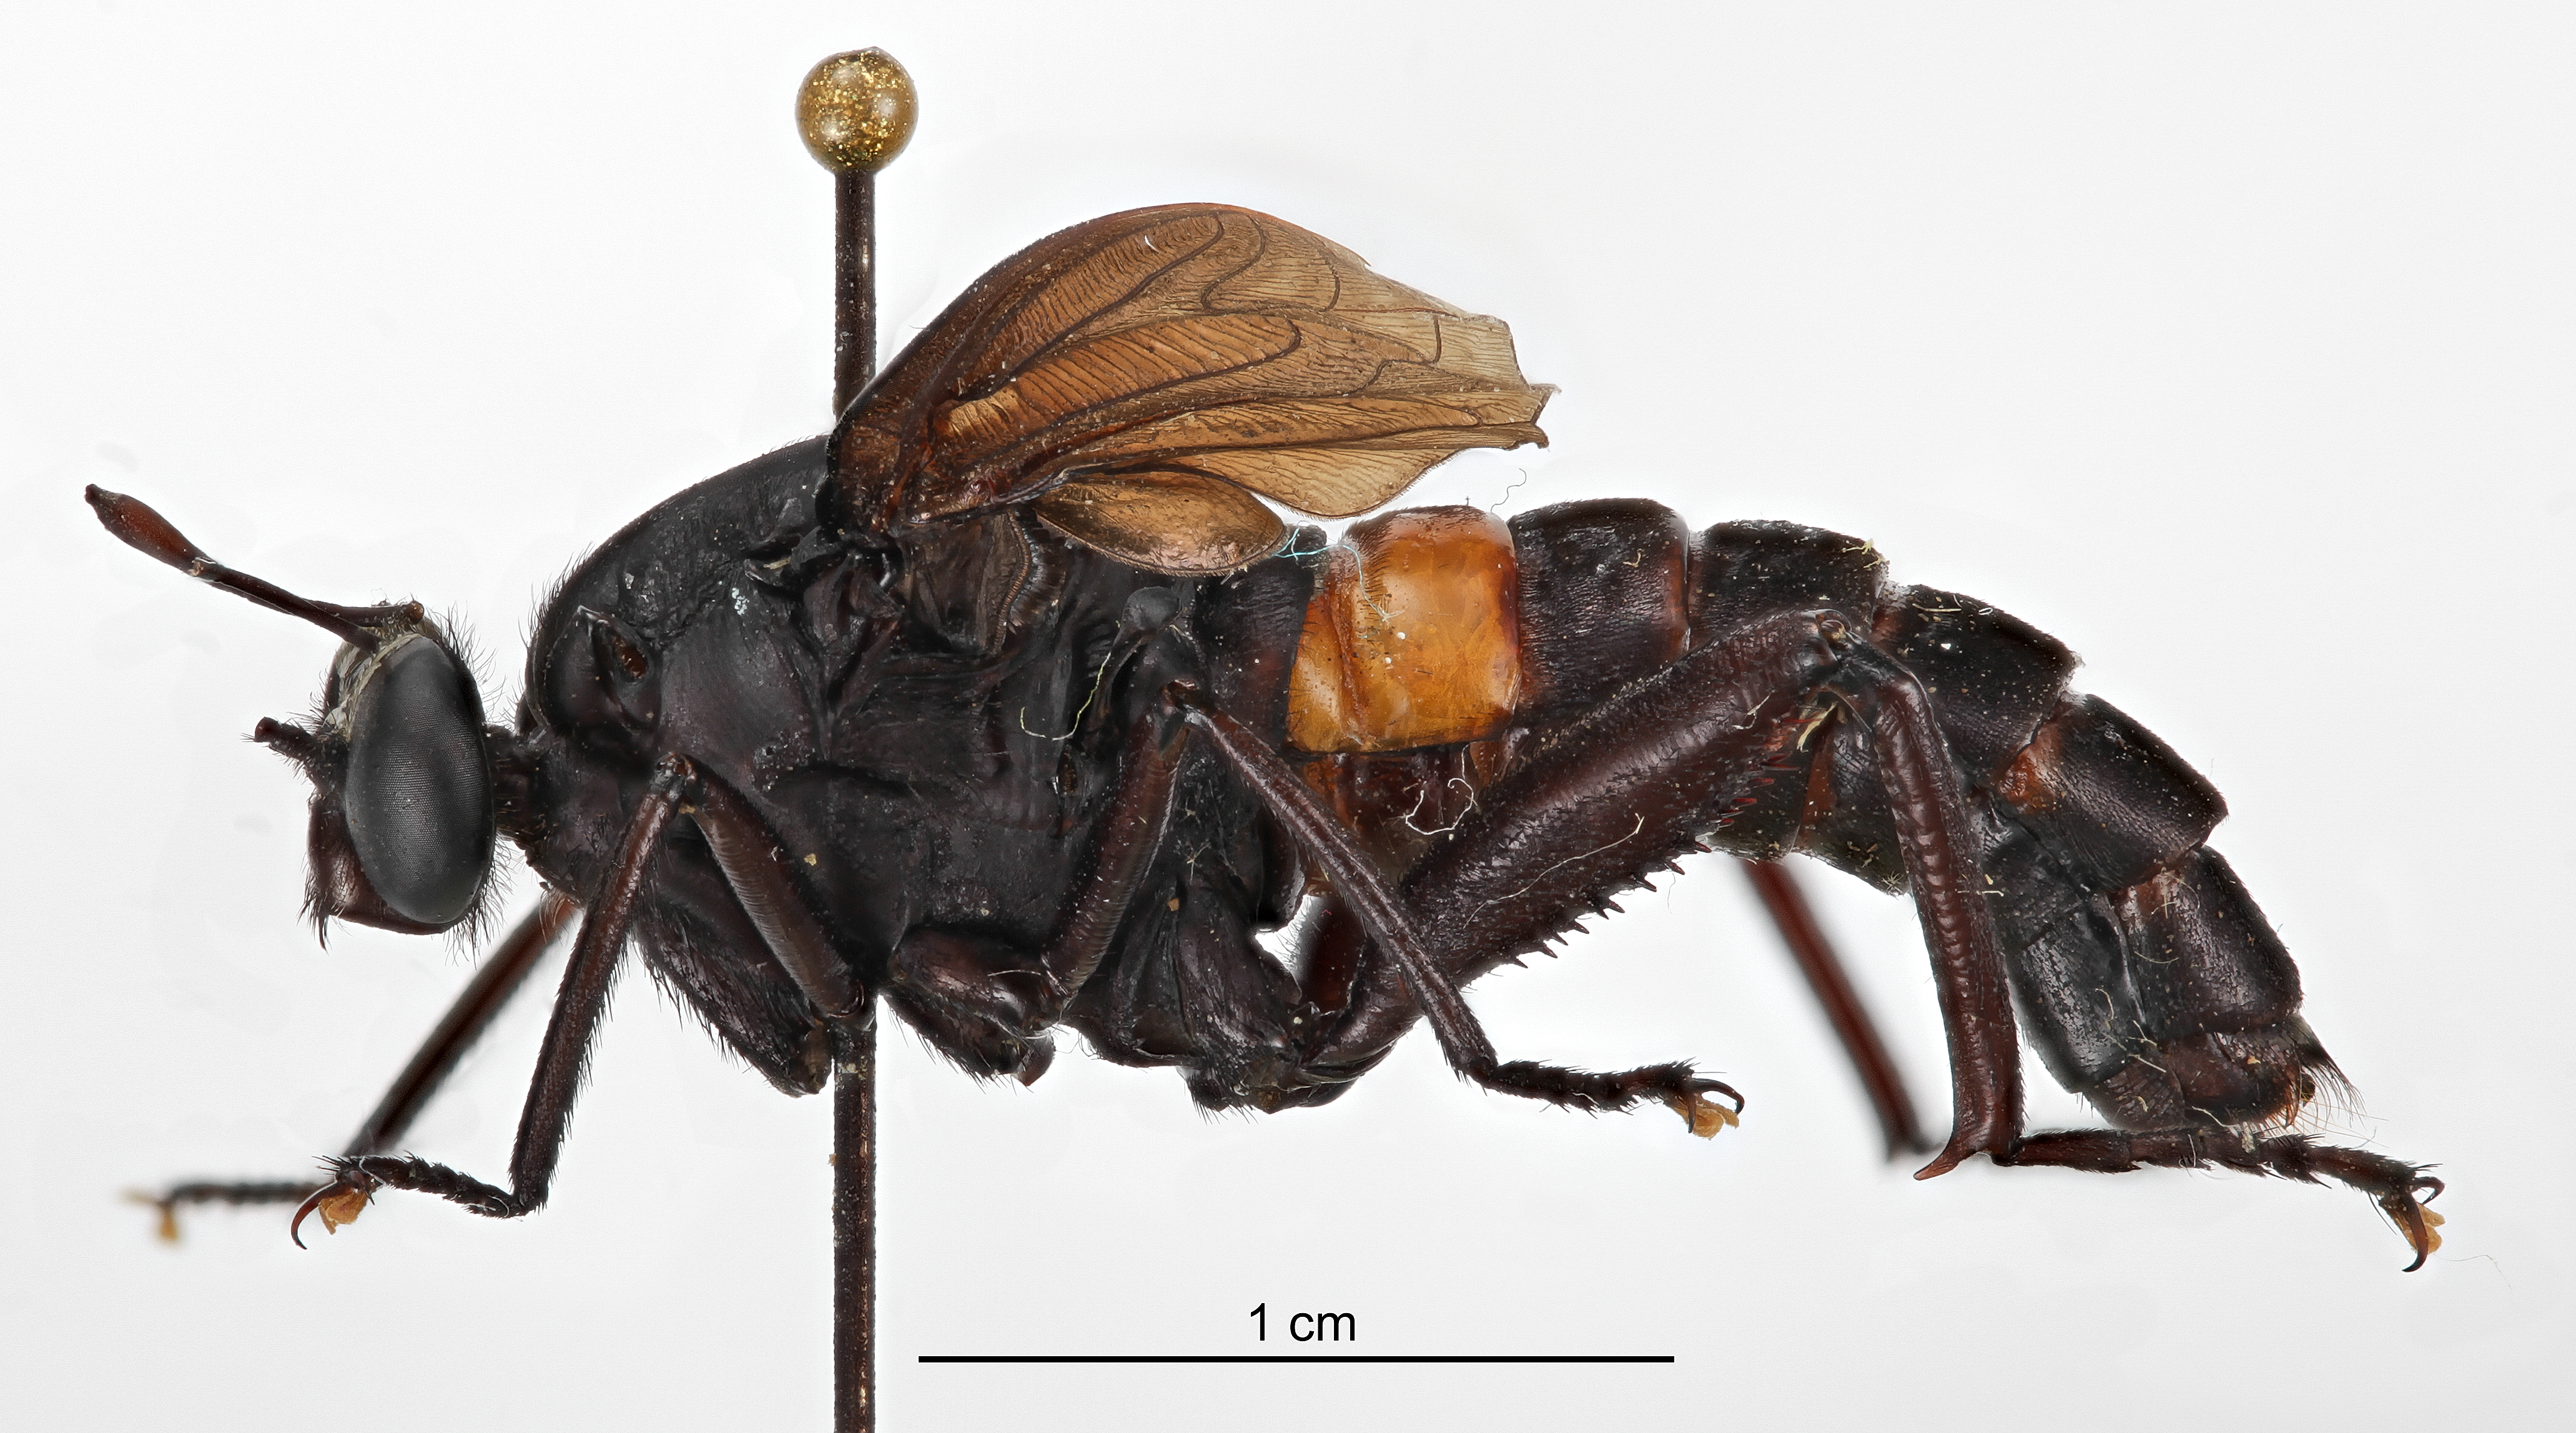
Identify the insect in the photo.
Atteva aurea (also Mydas clavatus)
